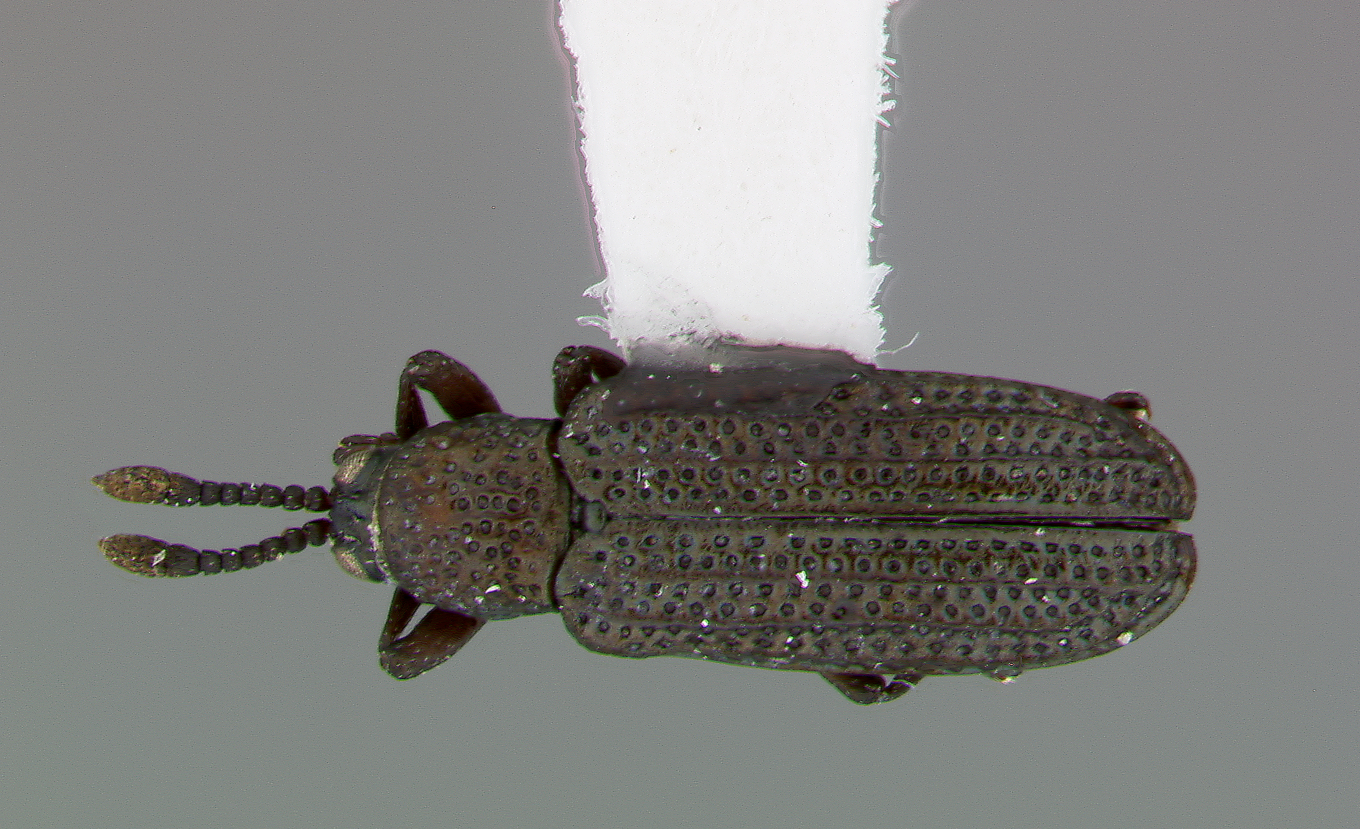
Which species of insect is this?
Glyphuroplata anisostenoides
